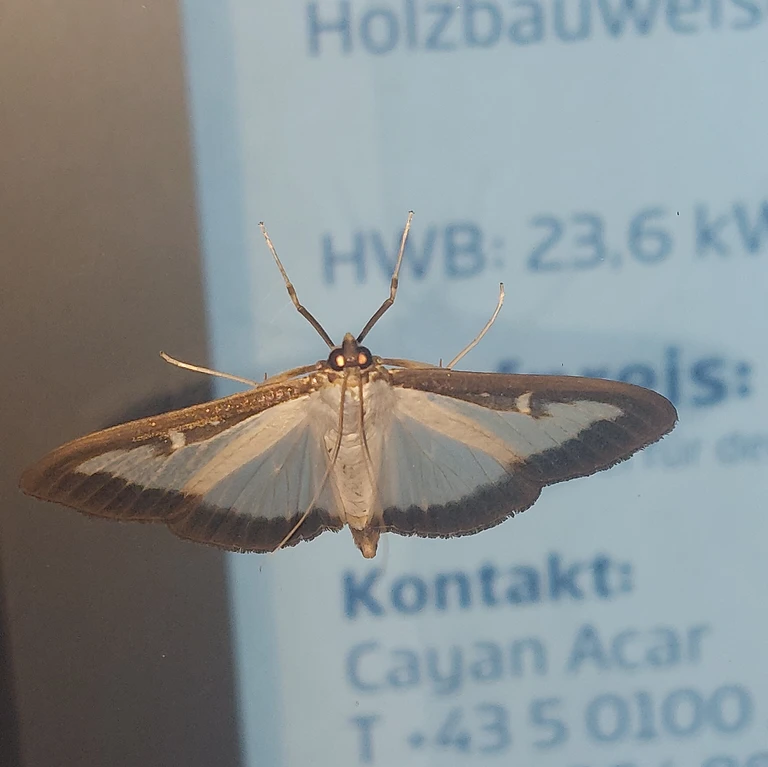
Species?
Cydalima perspectalis
